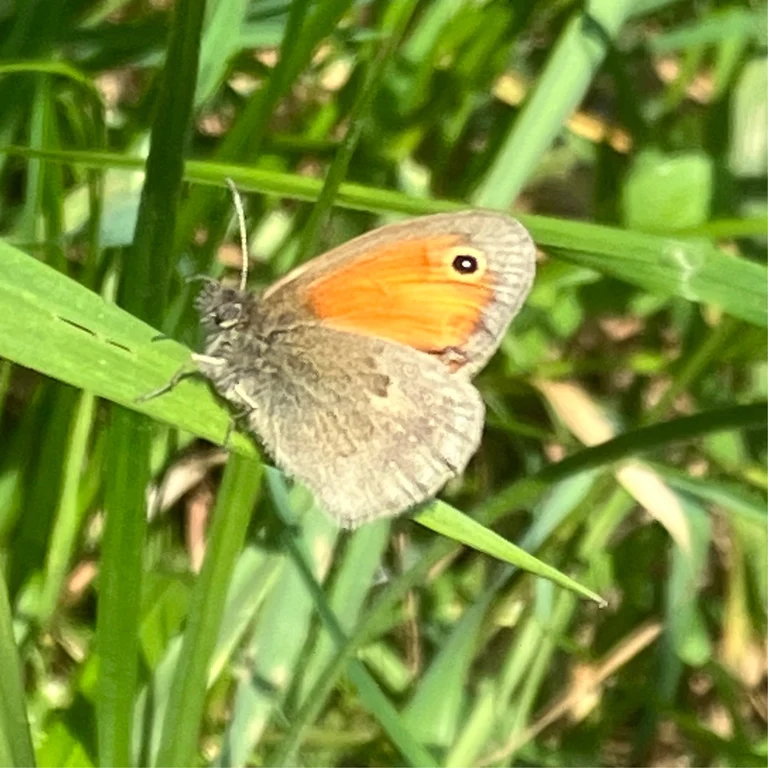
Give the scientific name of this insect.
Coenonympha pamphilus
